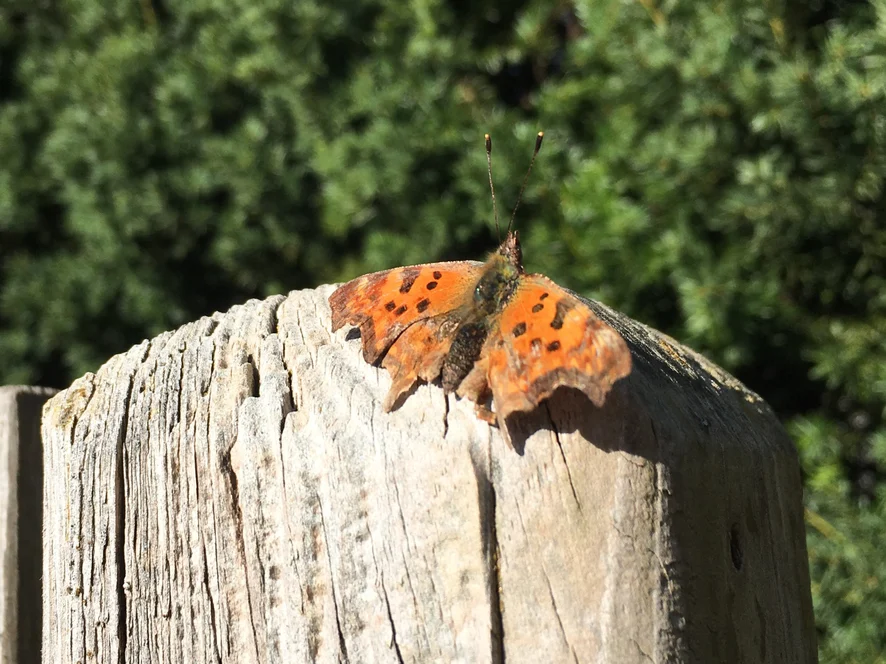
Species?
Polygonia c-album
